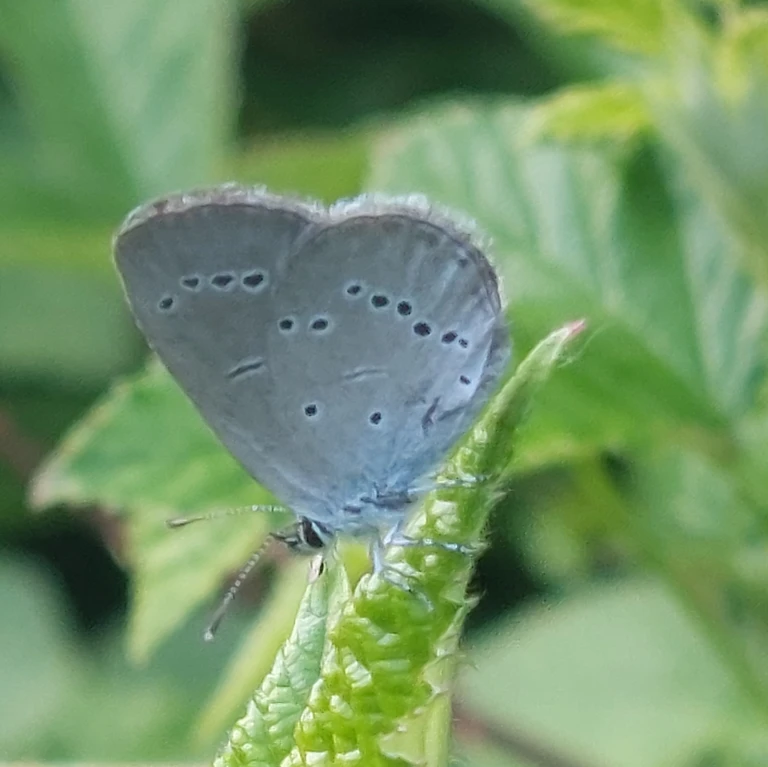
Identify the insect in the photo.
Cupido minimus
